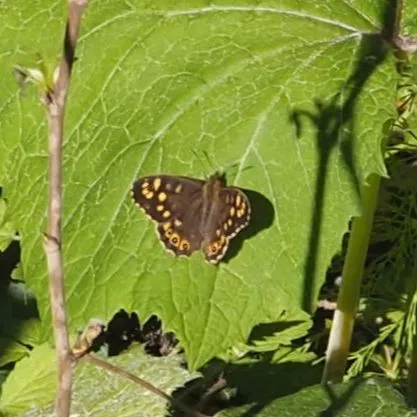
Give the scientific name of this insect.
Pararge aegeria
